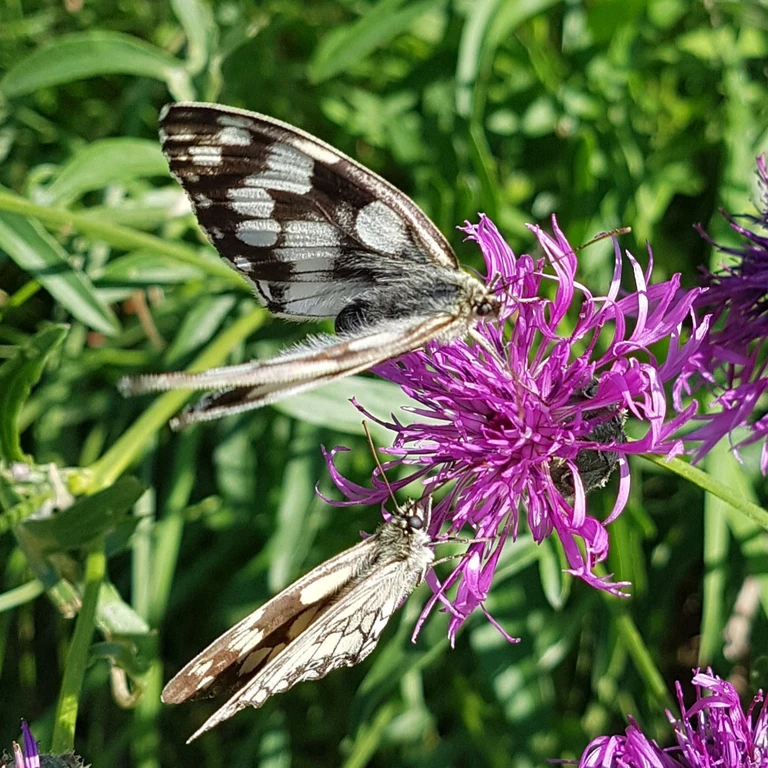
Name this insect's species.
Melanargia galathea
